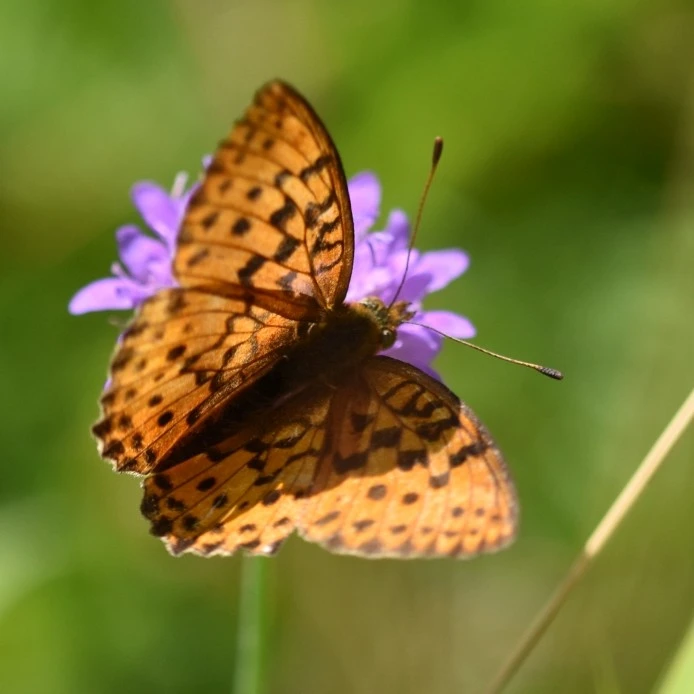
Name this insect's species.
Brenthis daphne
